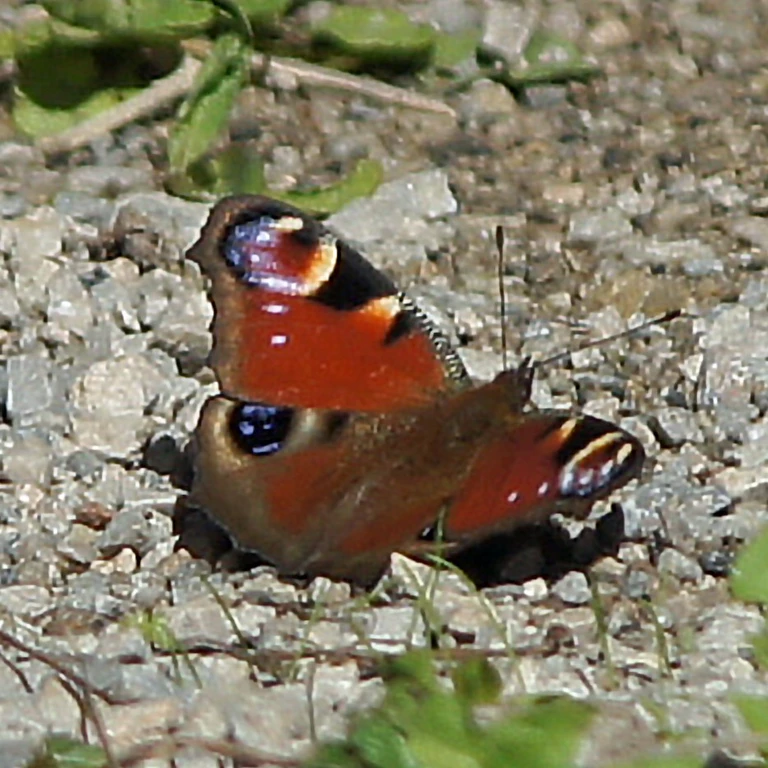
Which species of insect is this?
Aglais io
